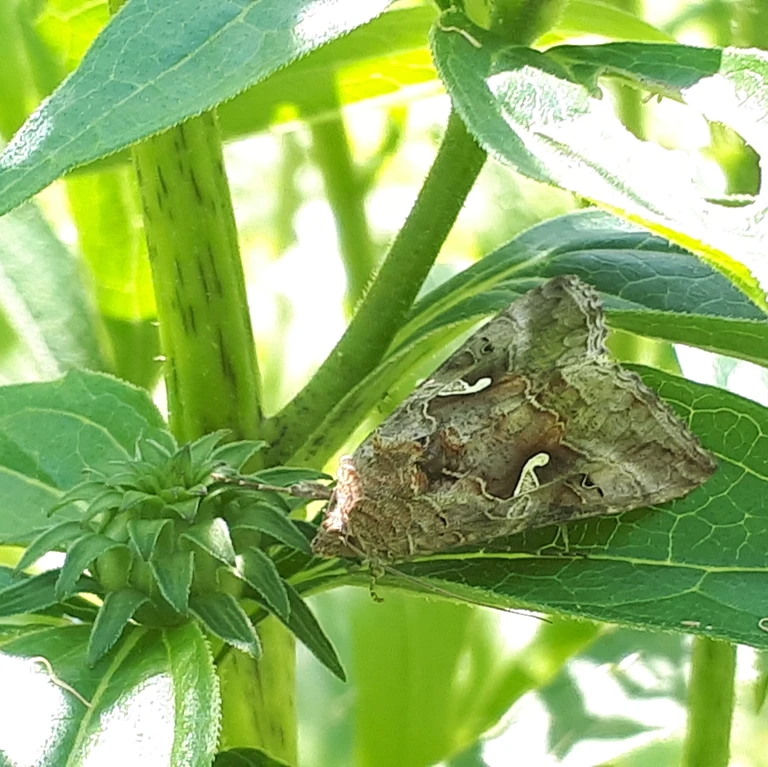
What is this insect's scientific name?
Autographa gamma
